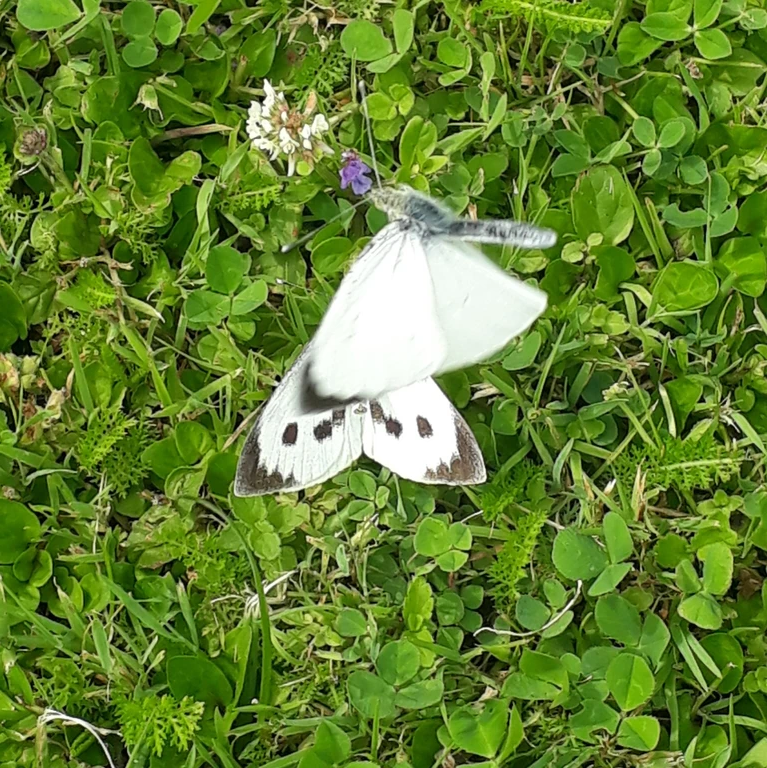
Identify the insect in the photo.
Pieris brassicae
